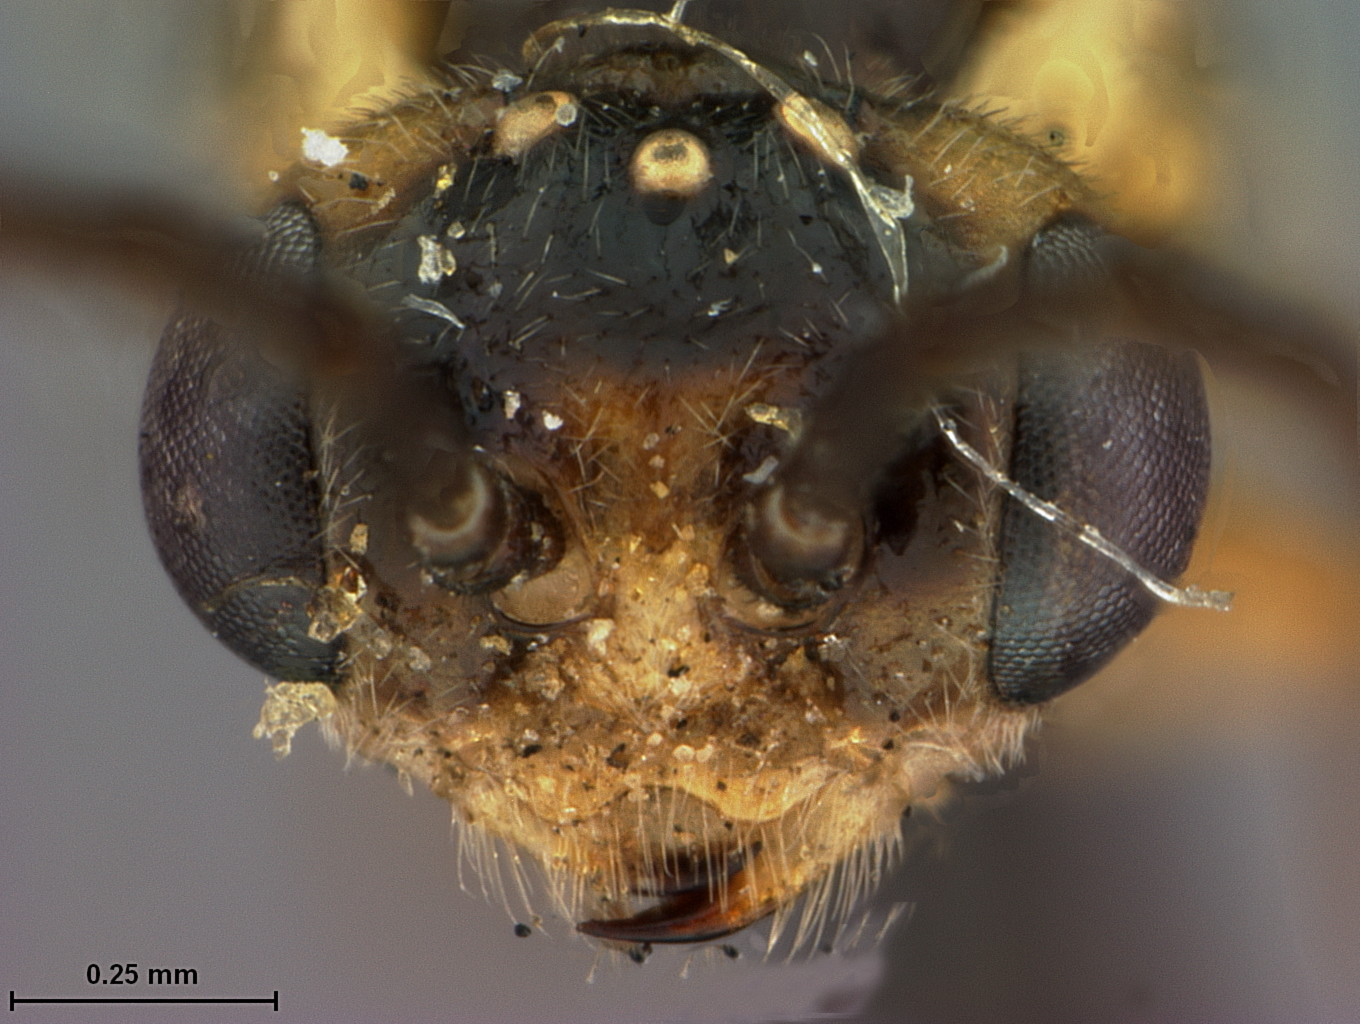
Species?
Euura parva
